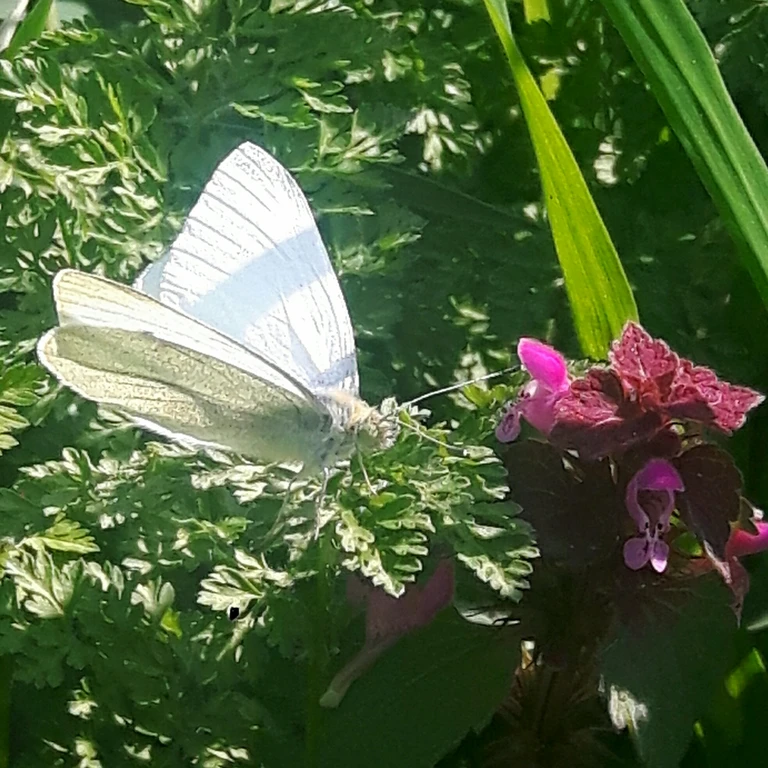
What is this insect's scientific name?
Pieris rapae
